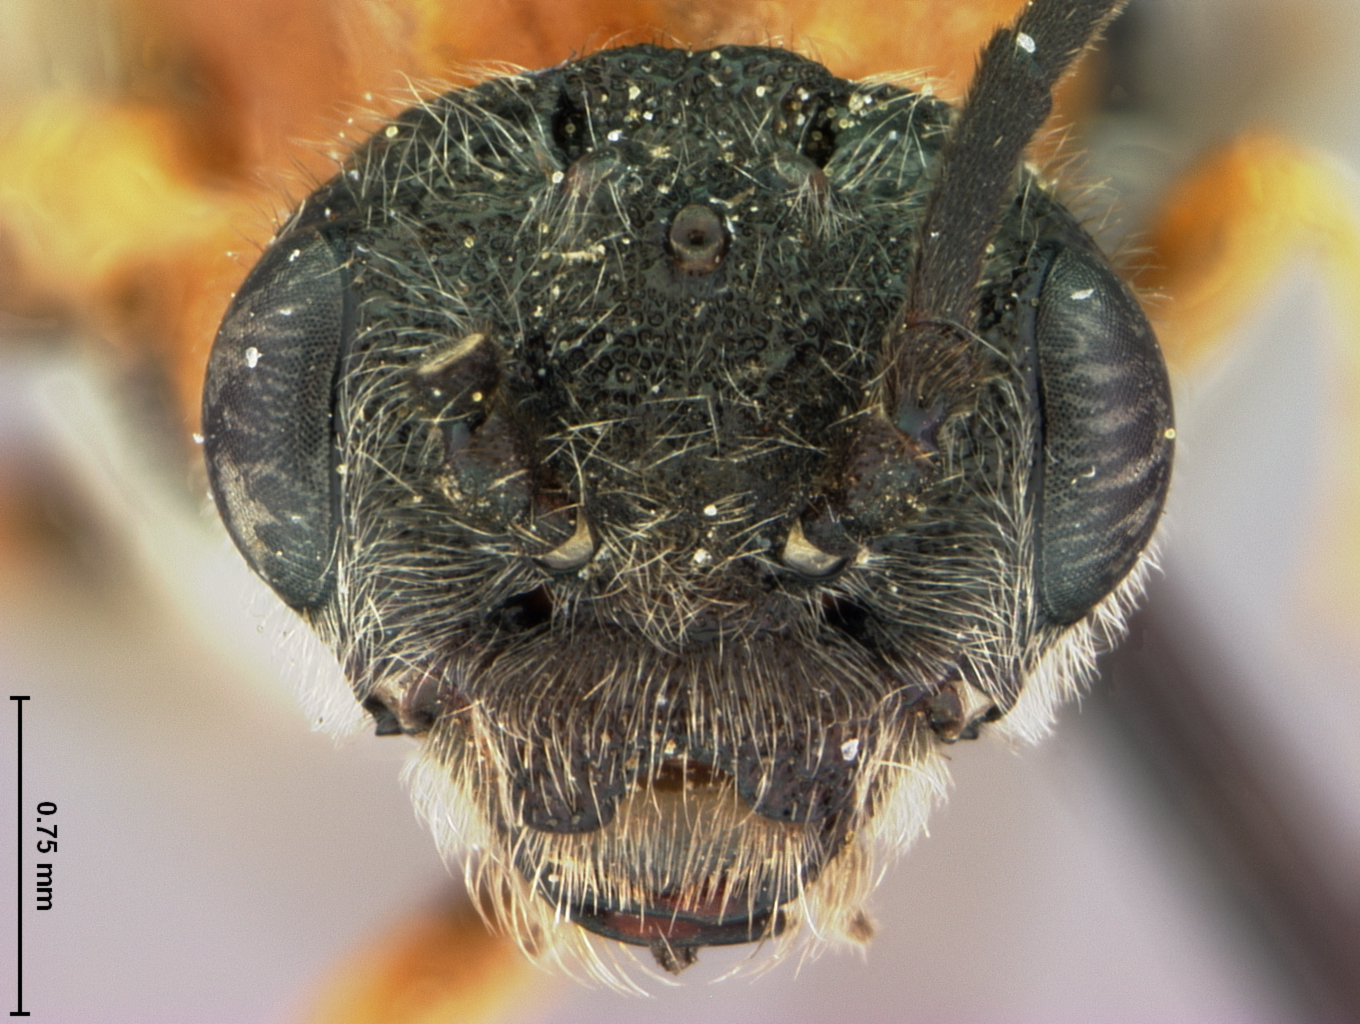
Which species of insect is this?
Dolerus okeanskajensis
